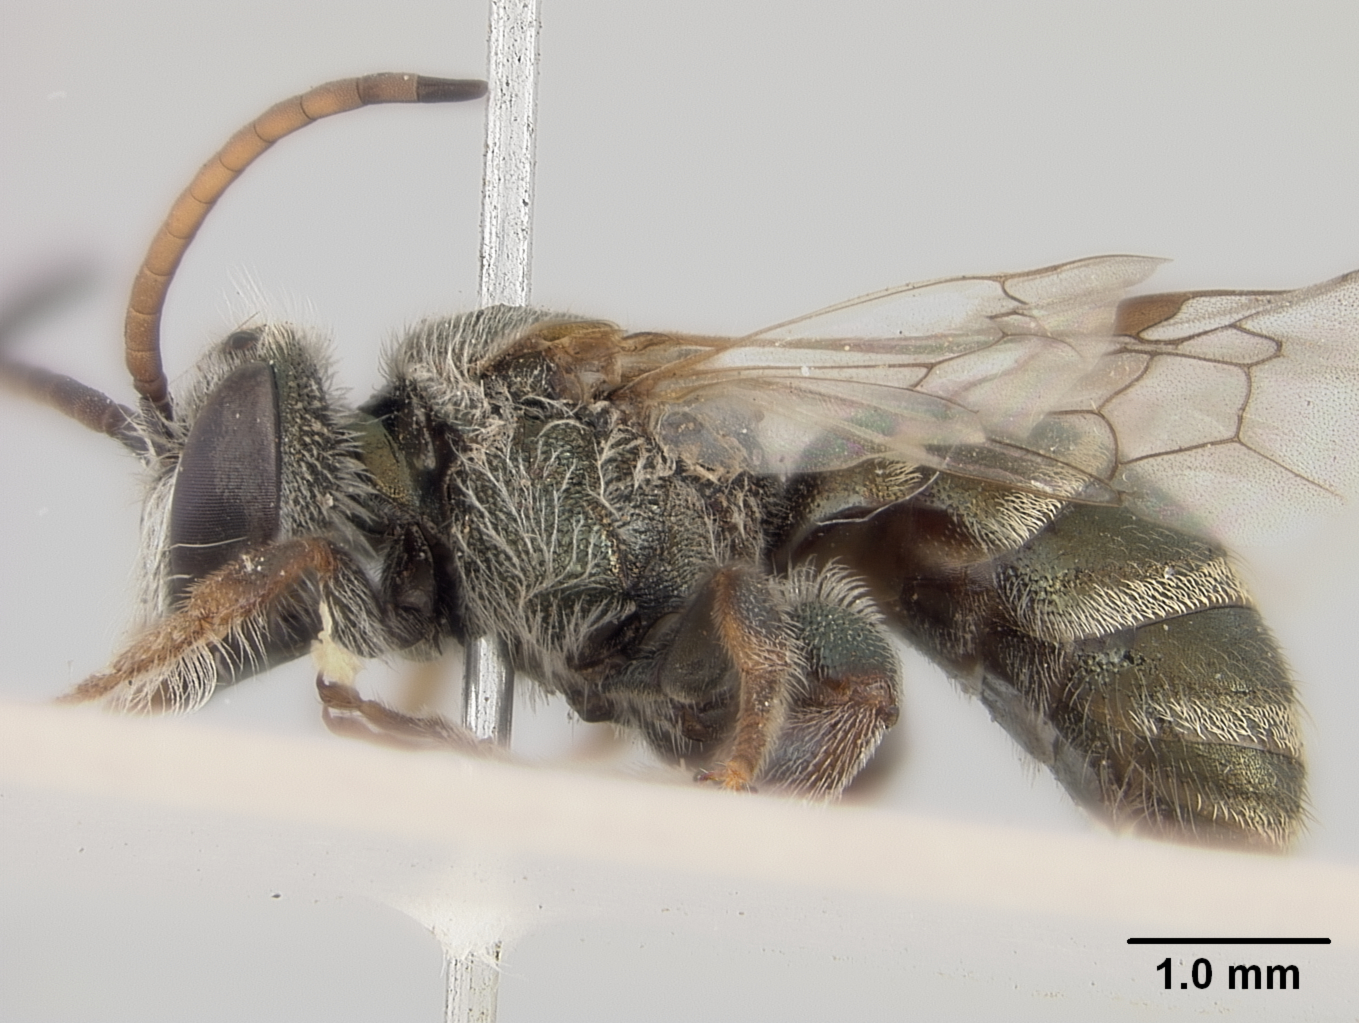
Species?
Nomia hippophila
